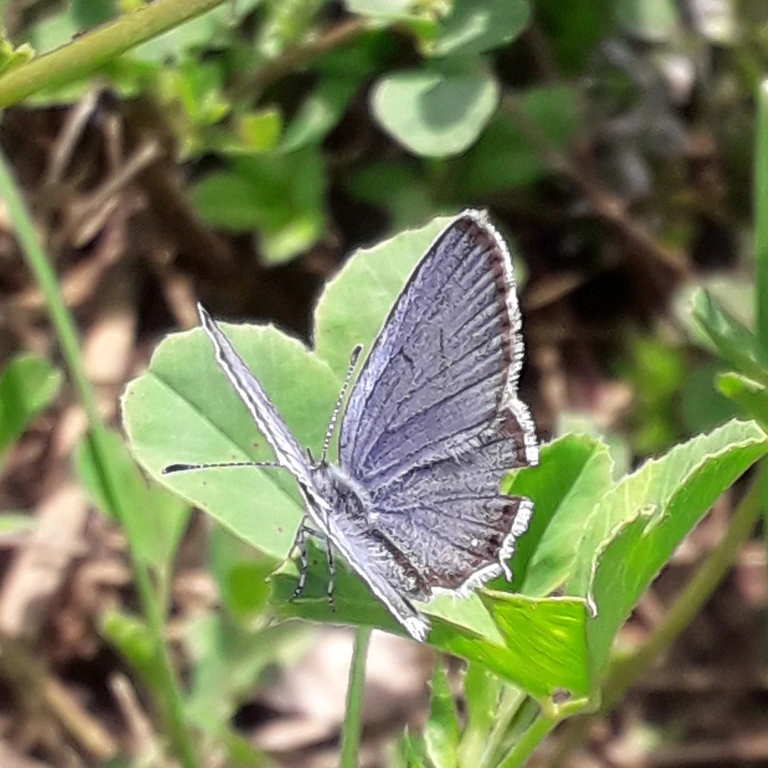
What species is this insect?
Cupido argiades (also Elkalyce argiades)
